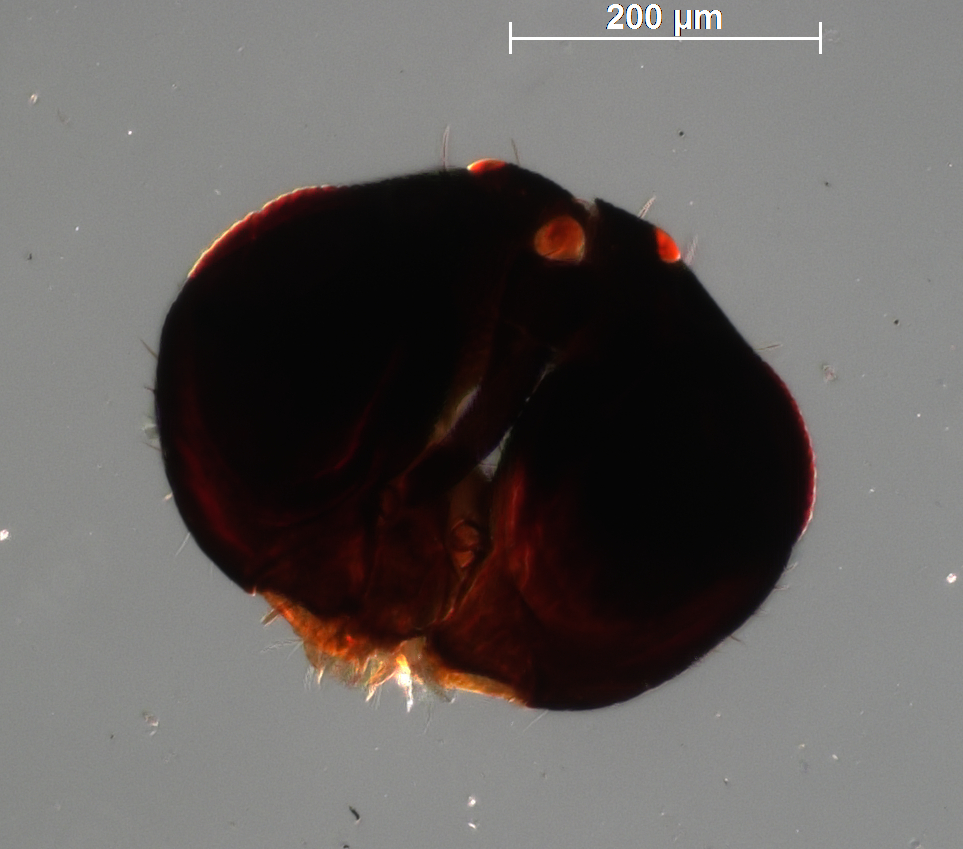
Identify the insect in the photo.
Closterocerus phytomyzae
